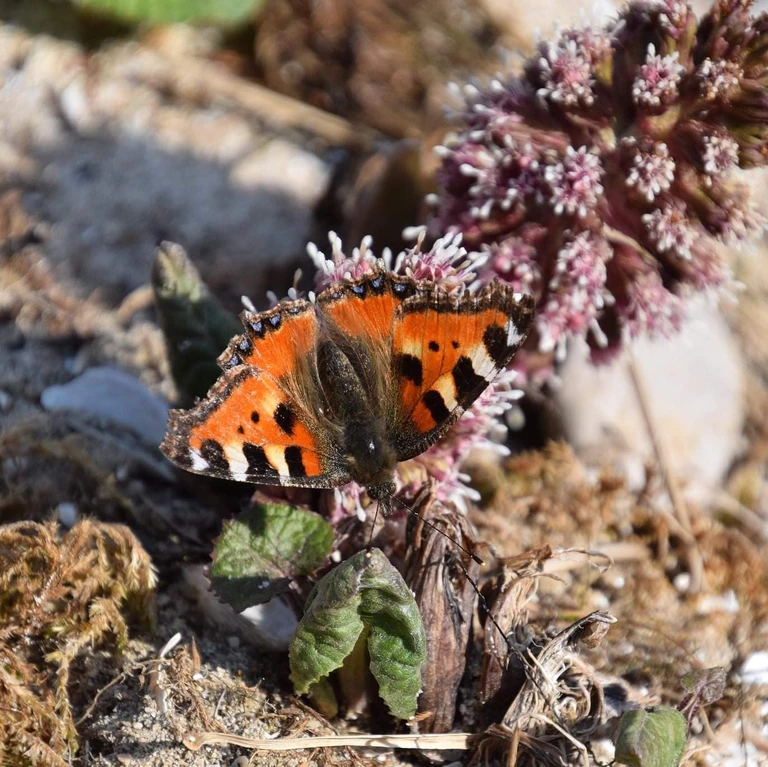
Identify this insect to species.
Aglais urticae
